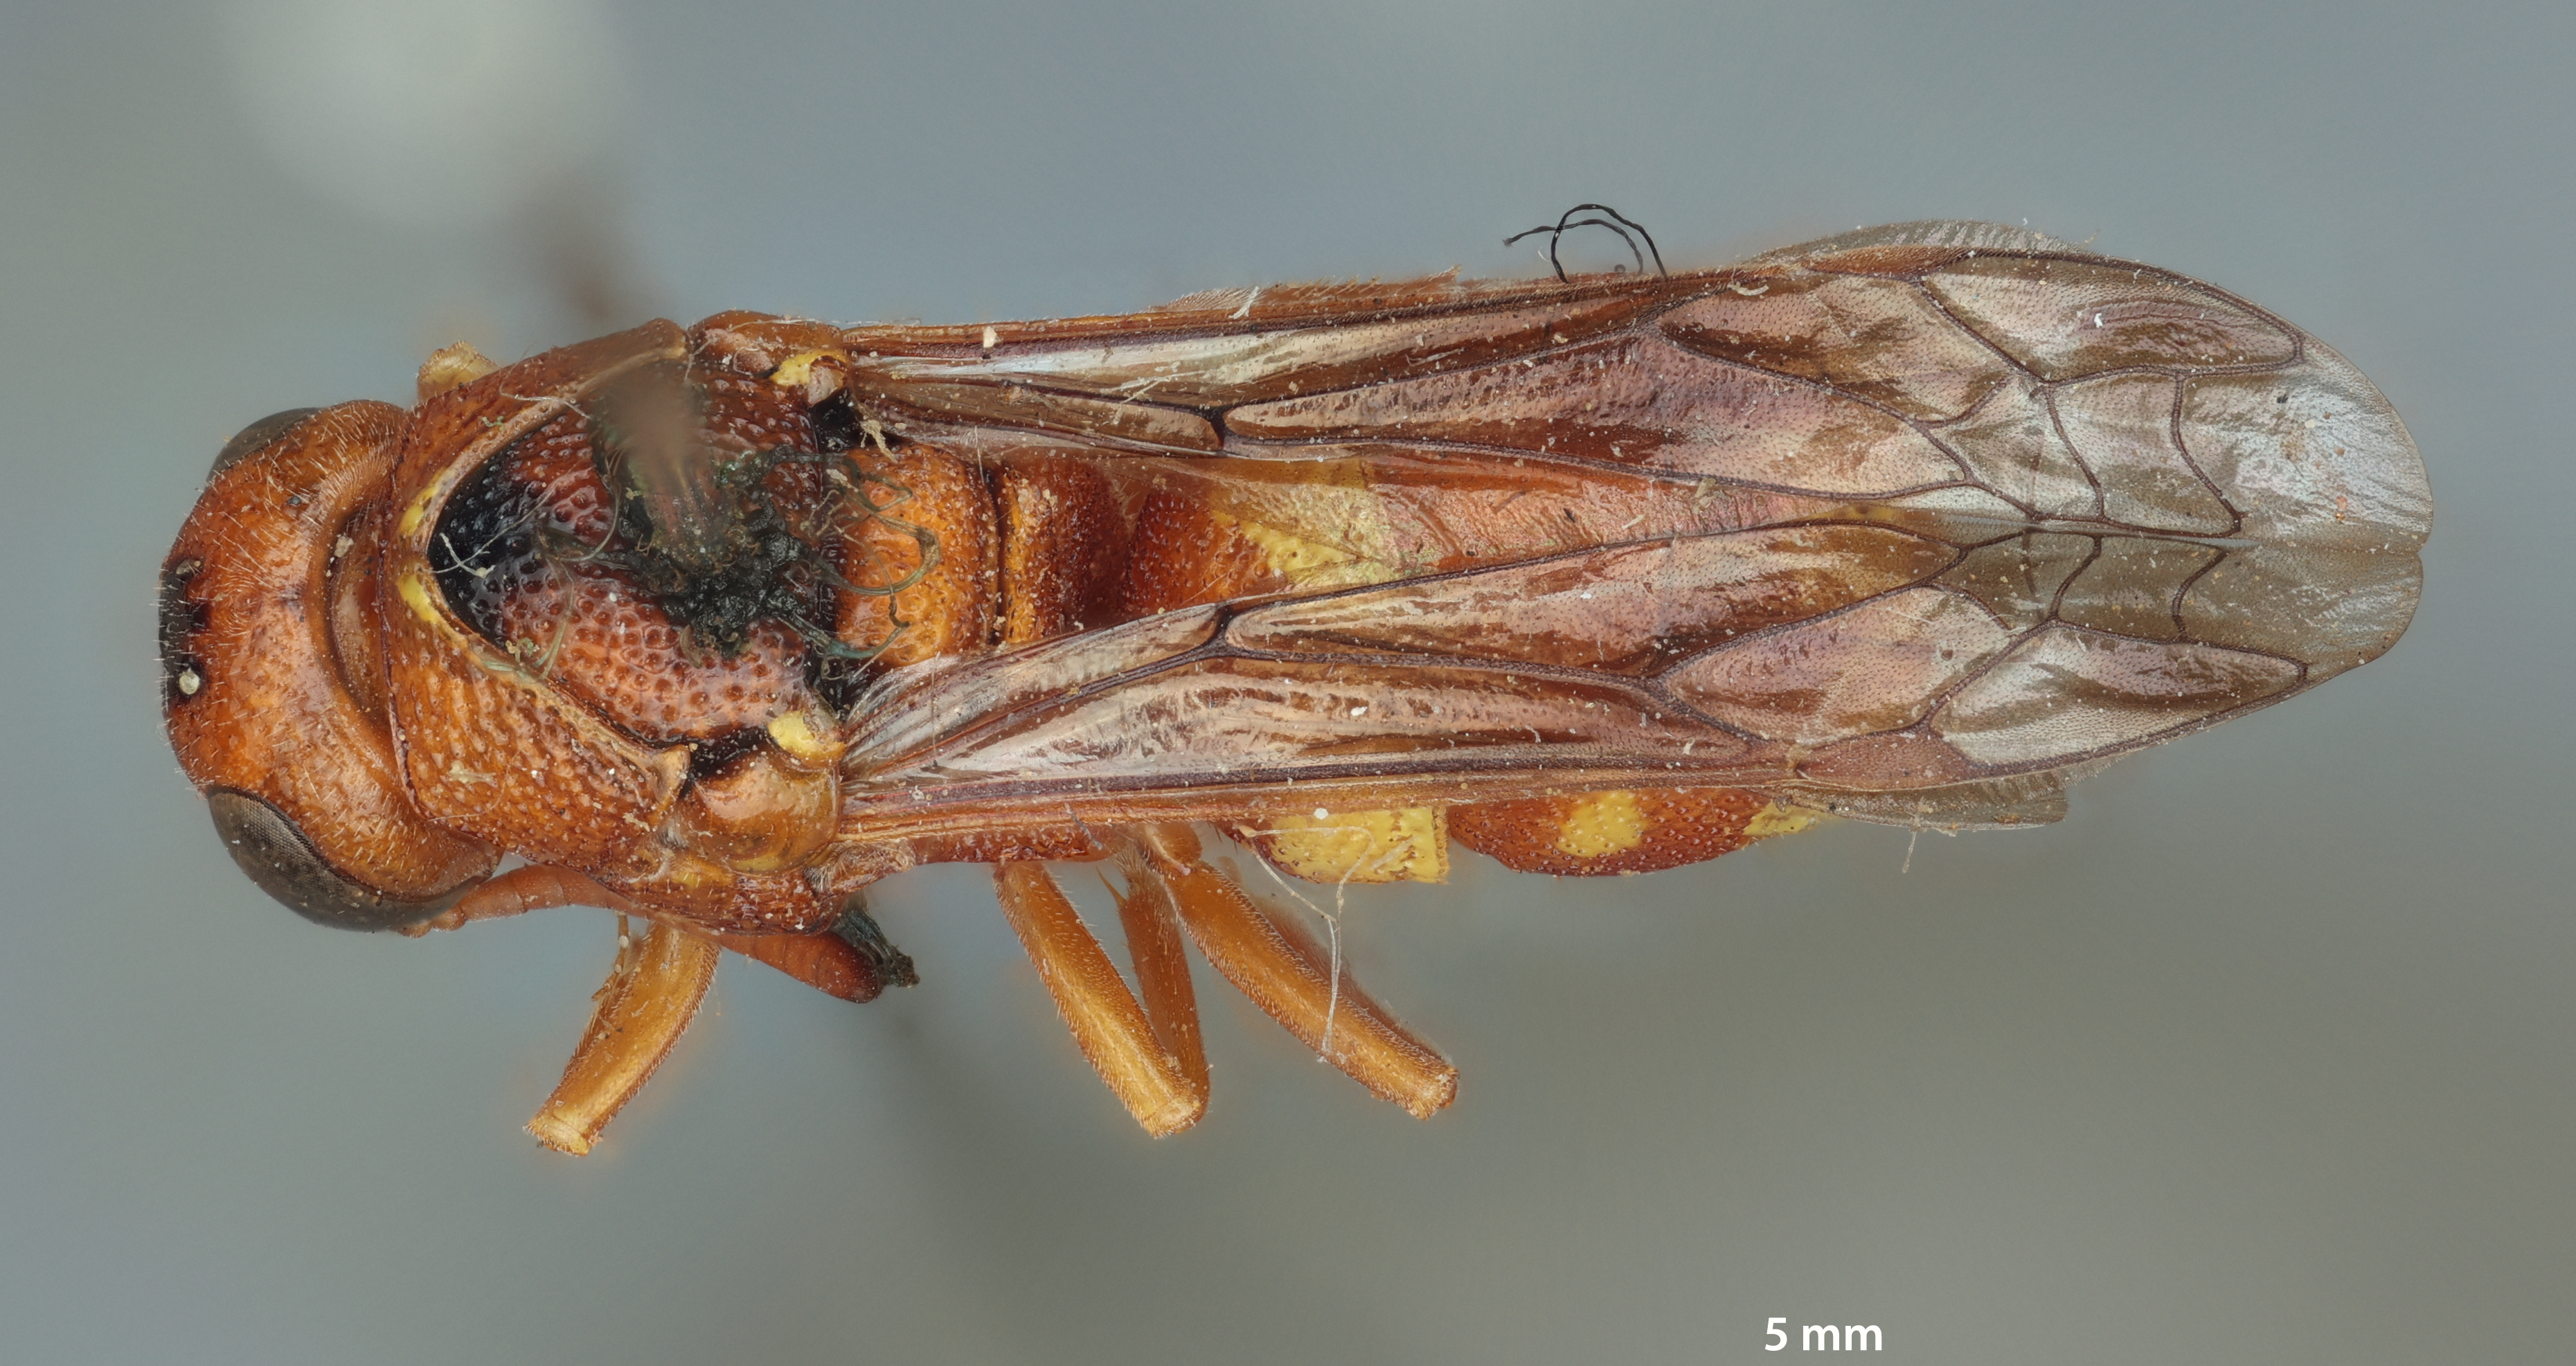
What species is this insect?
Odynerus blawus
